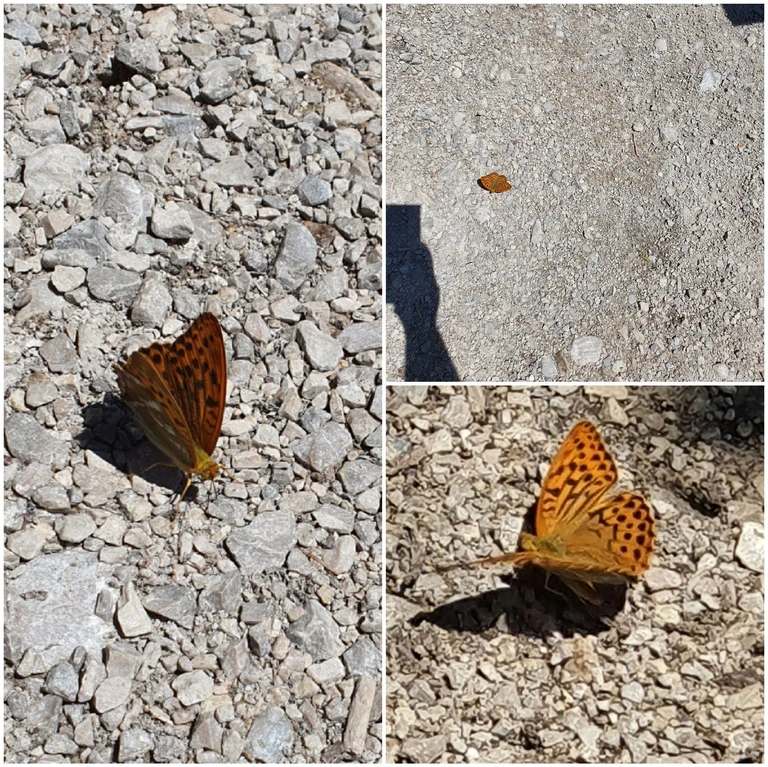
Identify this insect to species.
Argynnis paphia
